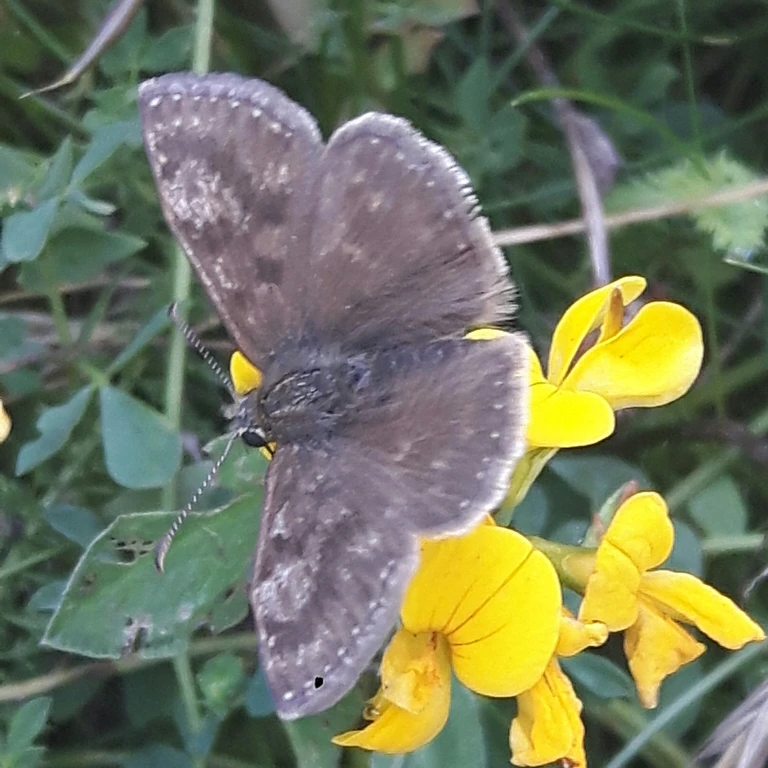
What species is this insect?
Erynnis tages
